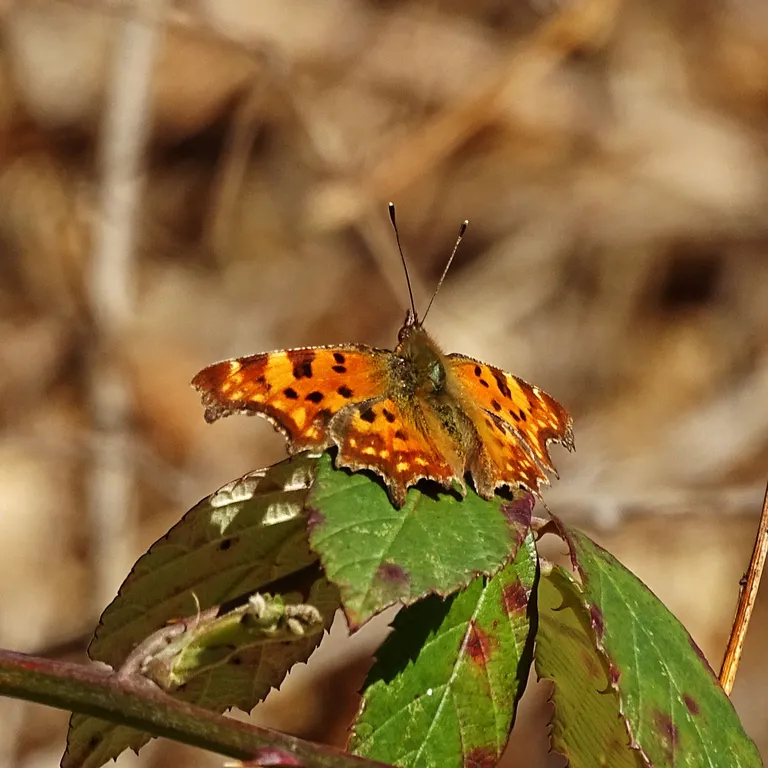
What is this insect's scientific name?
Polygonia c-album
